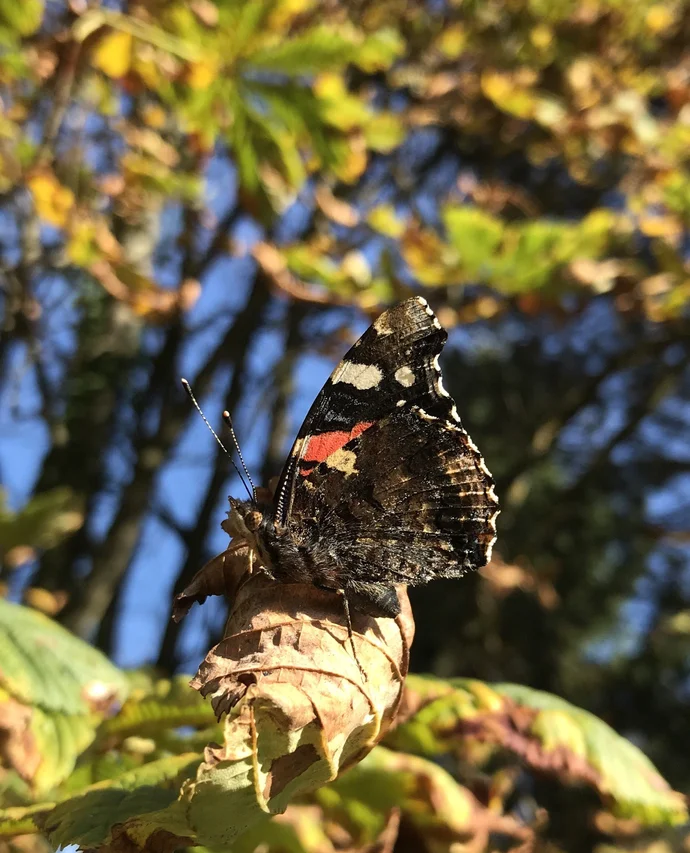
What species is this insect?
Vanessa atalanta
